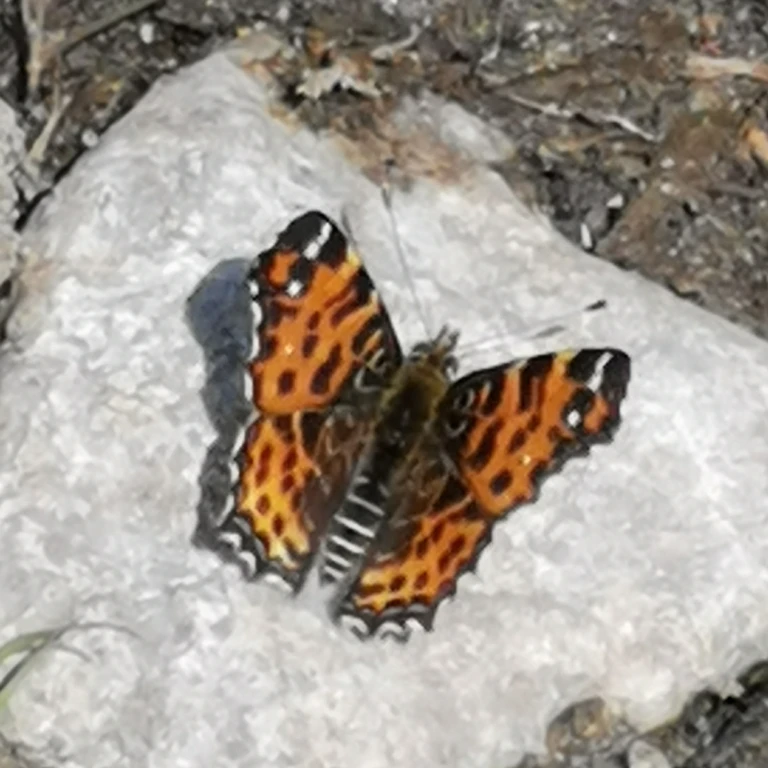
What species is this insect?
Araschnia levana
